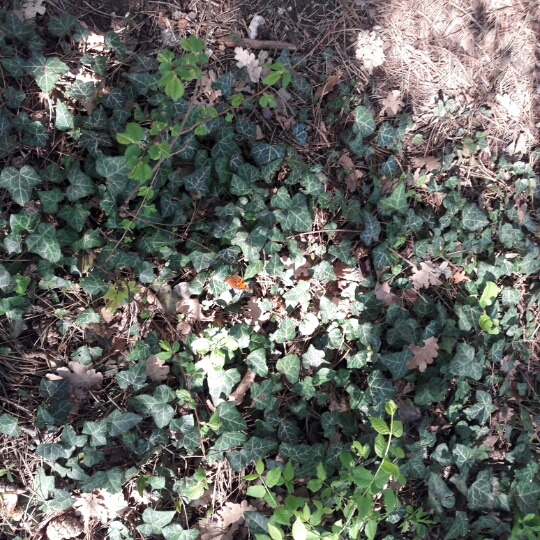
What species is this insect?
Polygonia c-album
